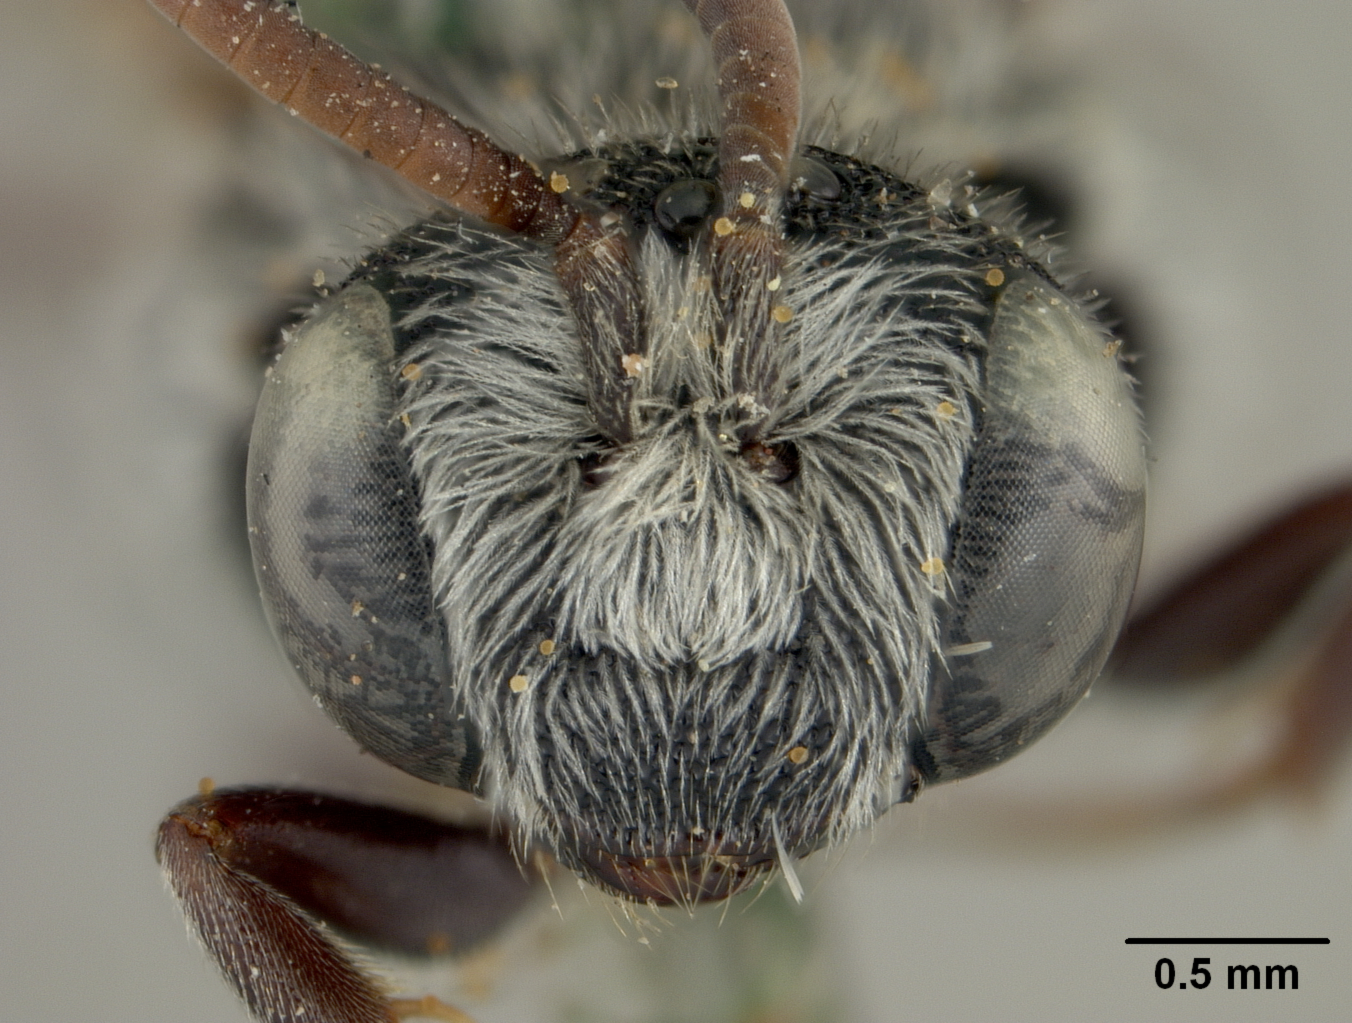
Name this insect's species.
Dioxys martii
